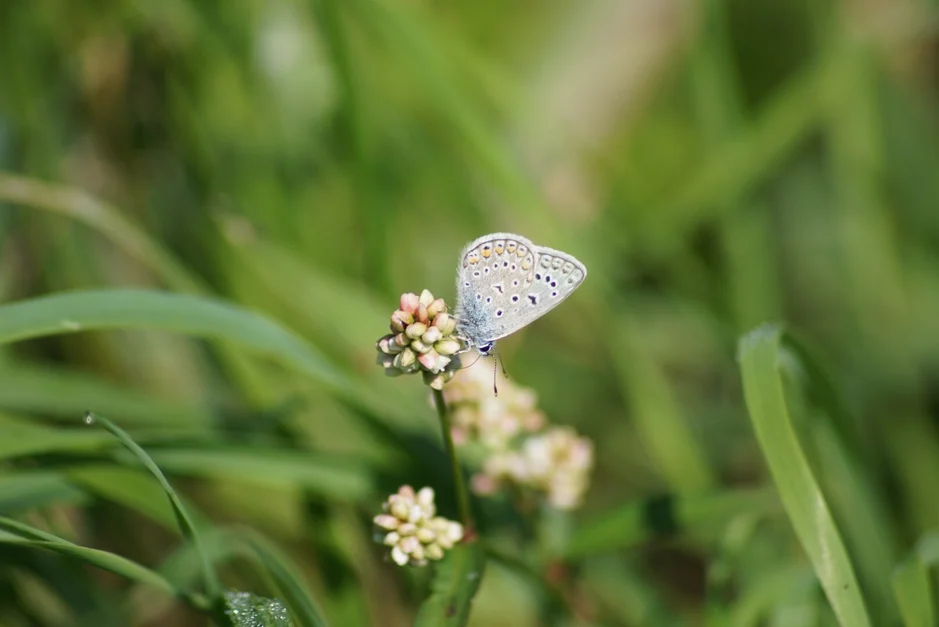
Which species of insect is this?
Polyommatus icarus
